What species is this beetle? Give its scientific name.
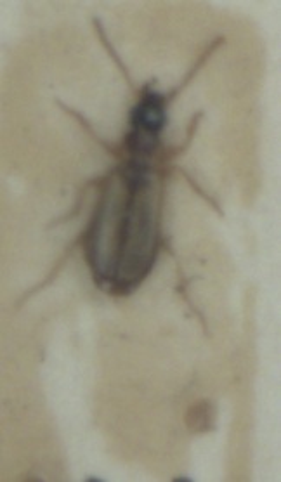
Philorhizus melanocephalus
